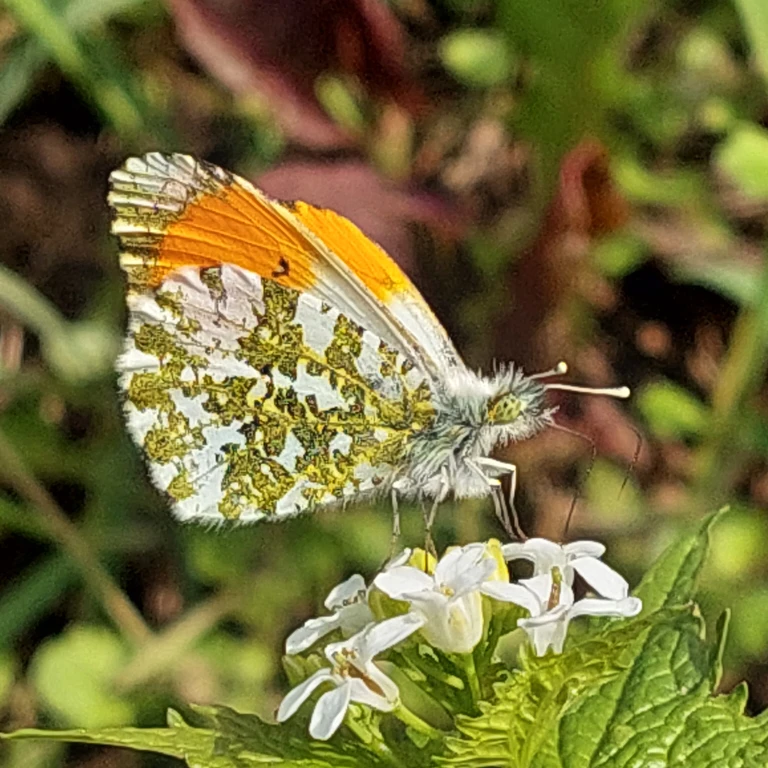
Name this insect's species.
Anthocharis cardamines
